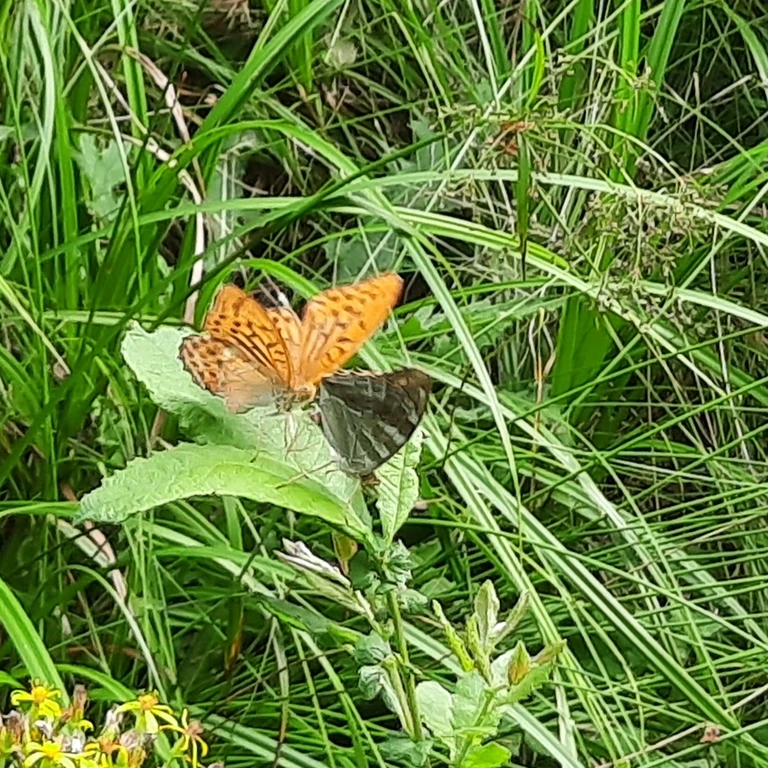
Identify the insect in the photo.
Argynnis paphia
